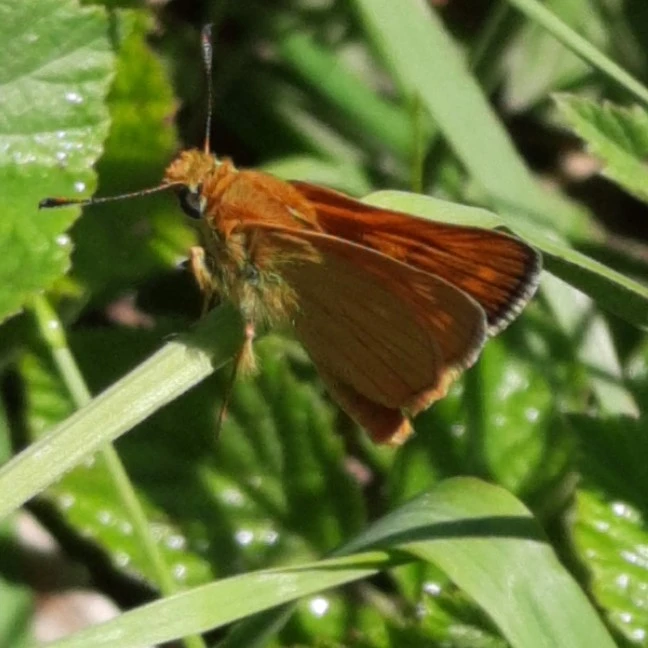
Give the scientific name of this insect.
Ochlodes sylvanus (also Ochlodes venata)
